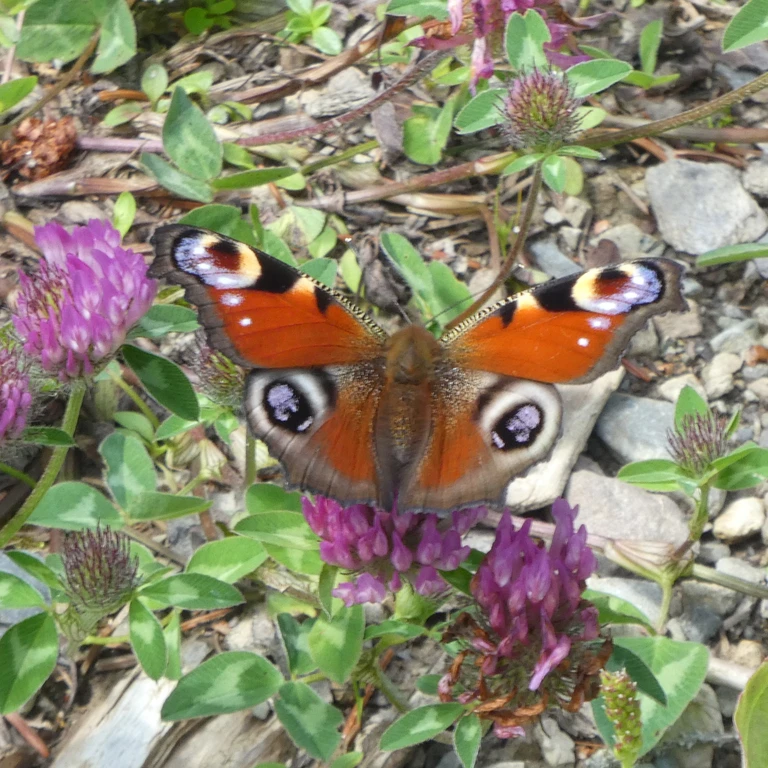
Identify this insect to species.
Aglais io
